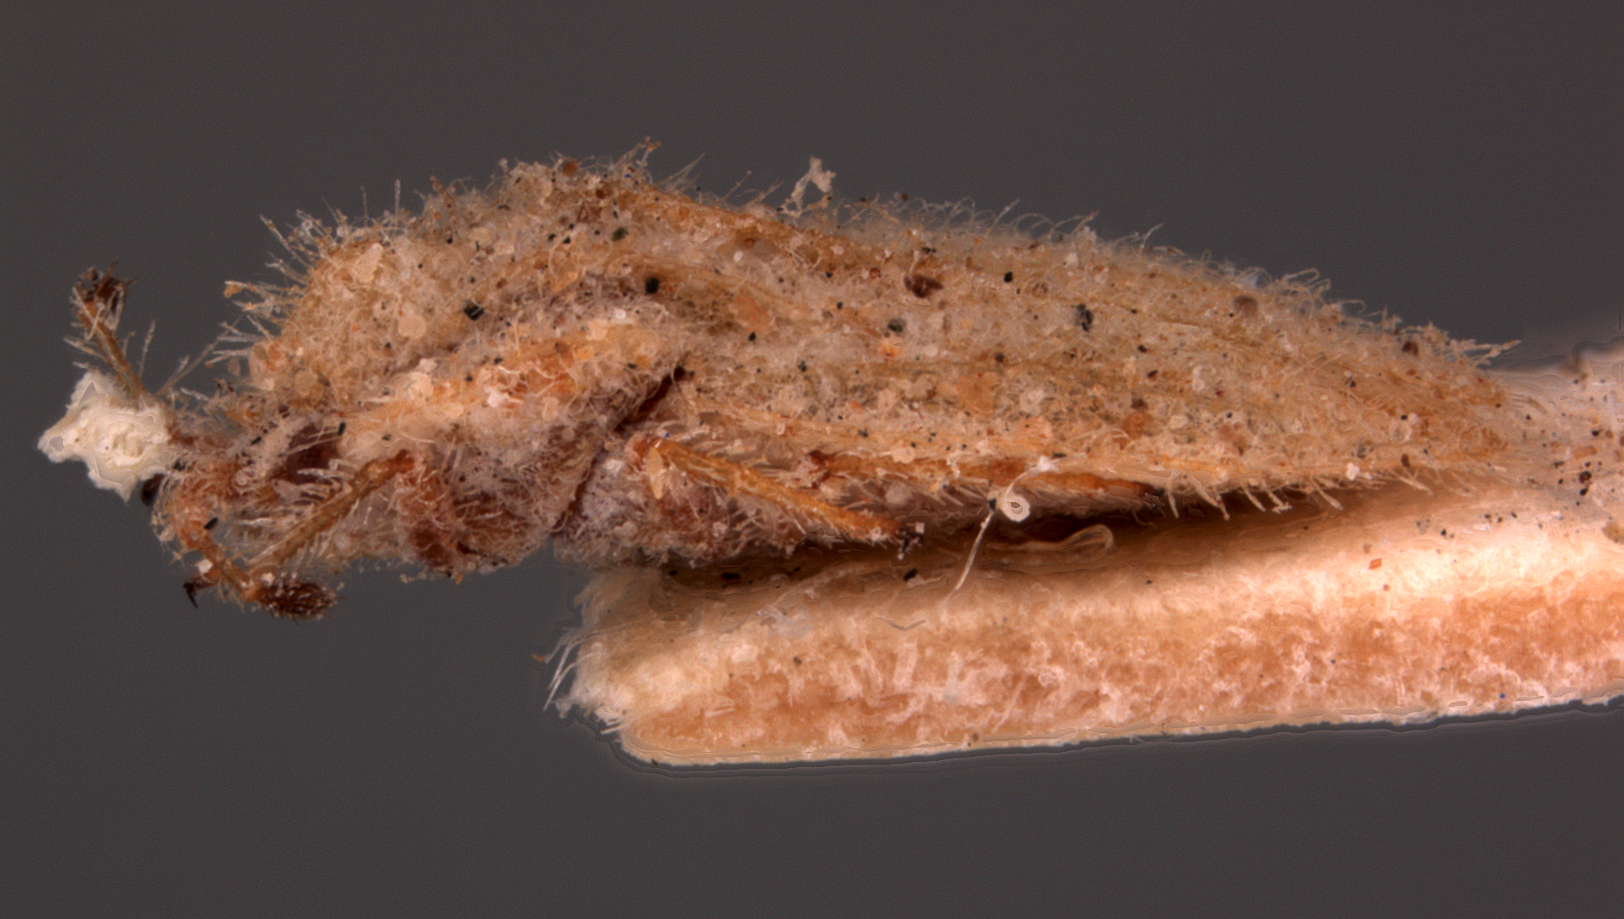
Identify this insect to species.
Tingis rotundipennis
